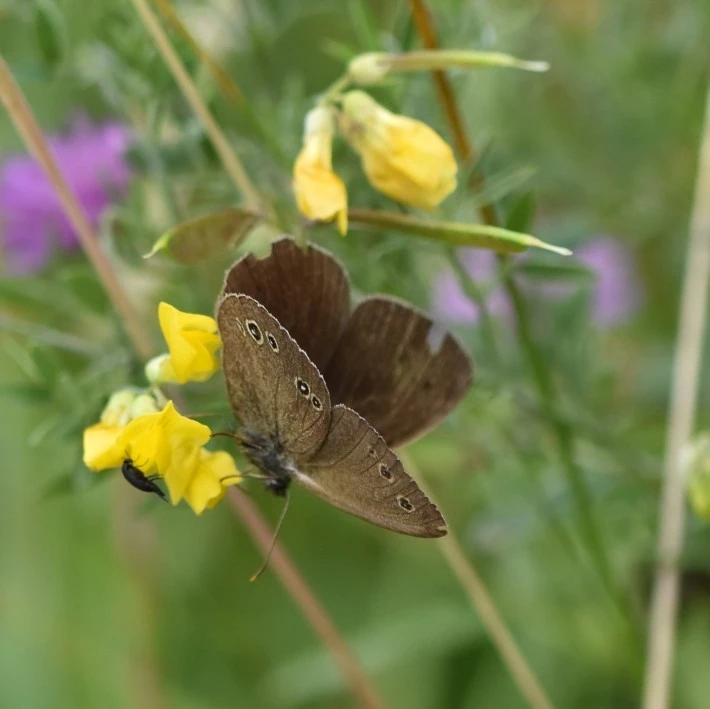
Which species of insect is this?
Aphantopus hyperantus
